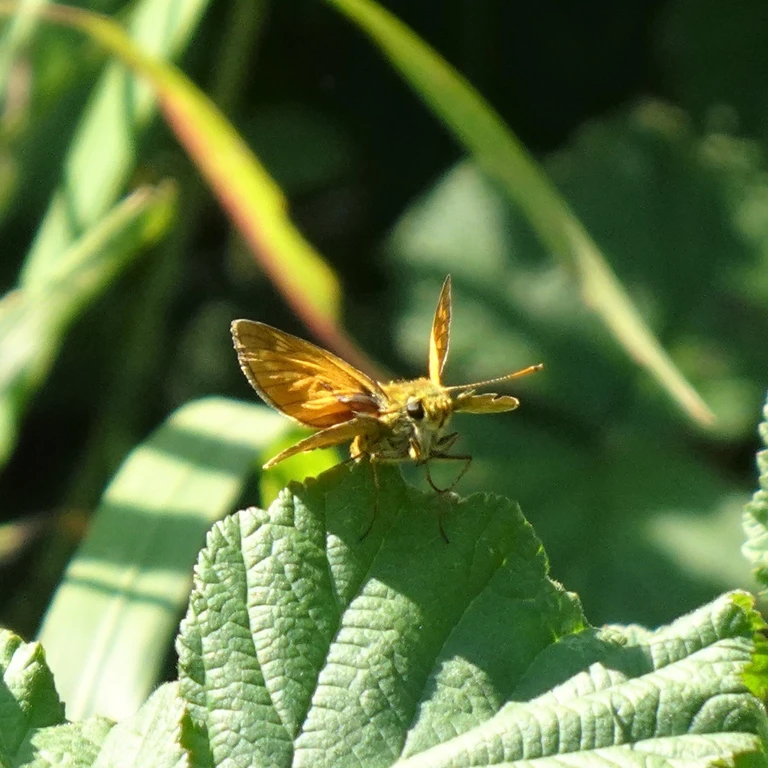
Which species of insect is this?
Ochlodes sylvanus (also Ochlodes venata)
